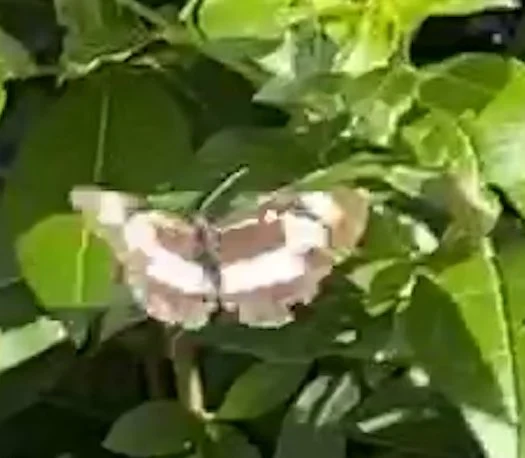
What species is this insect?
Neptis rivularis
